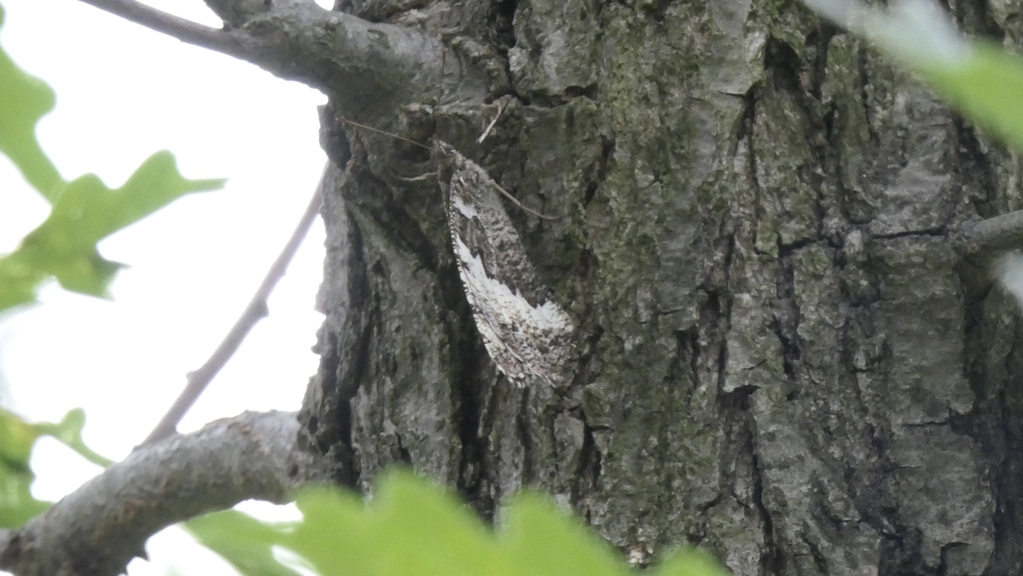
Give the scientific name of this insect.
Brintesia circe
